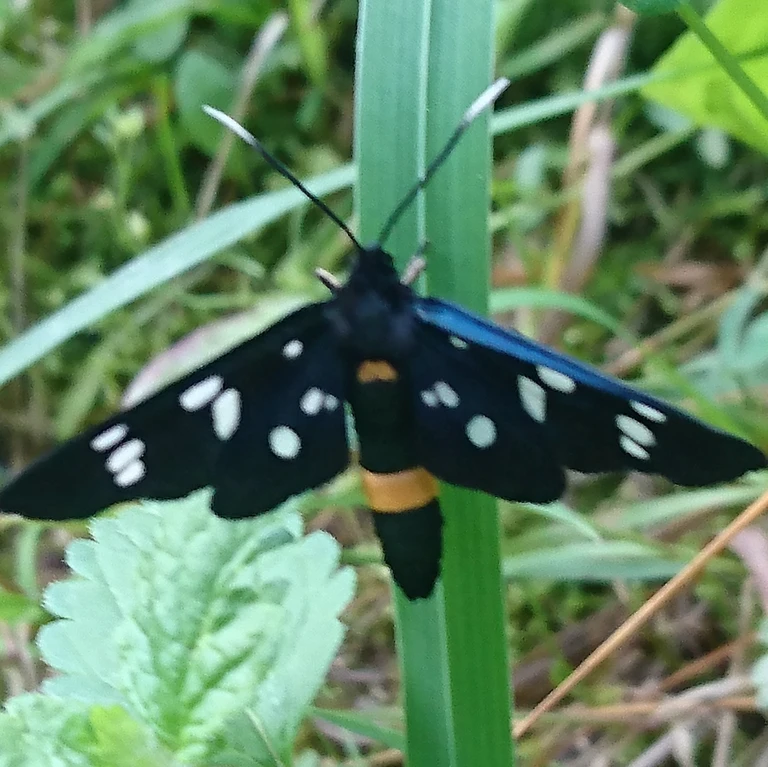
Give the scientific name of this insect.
Amata phegea
